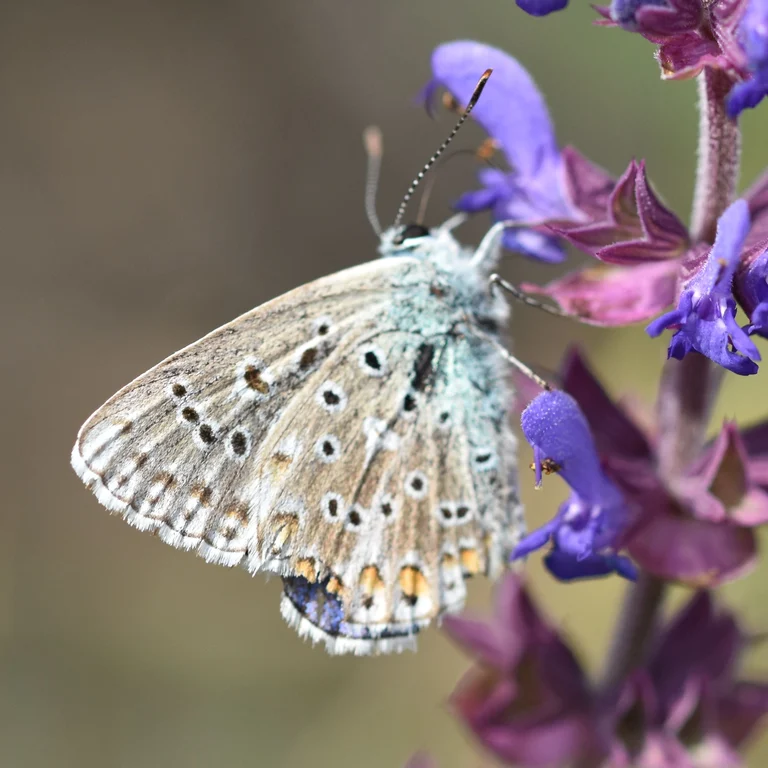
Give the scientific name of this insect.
Polyommatus icarus
